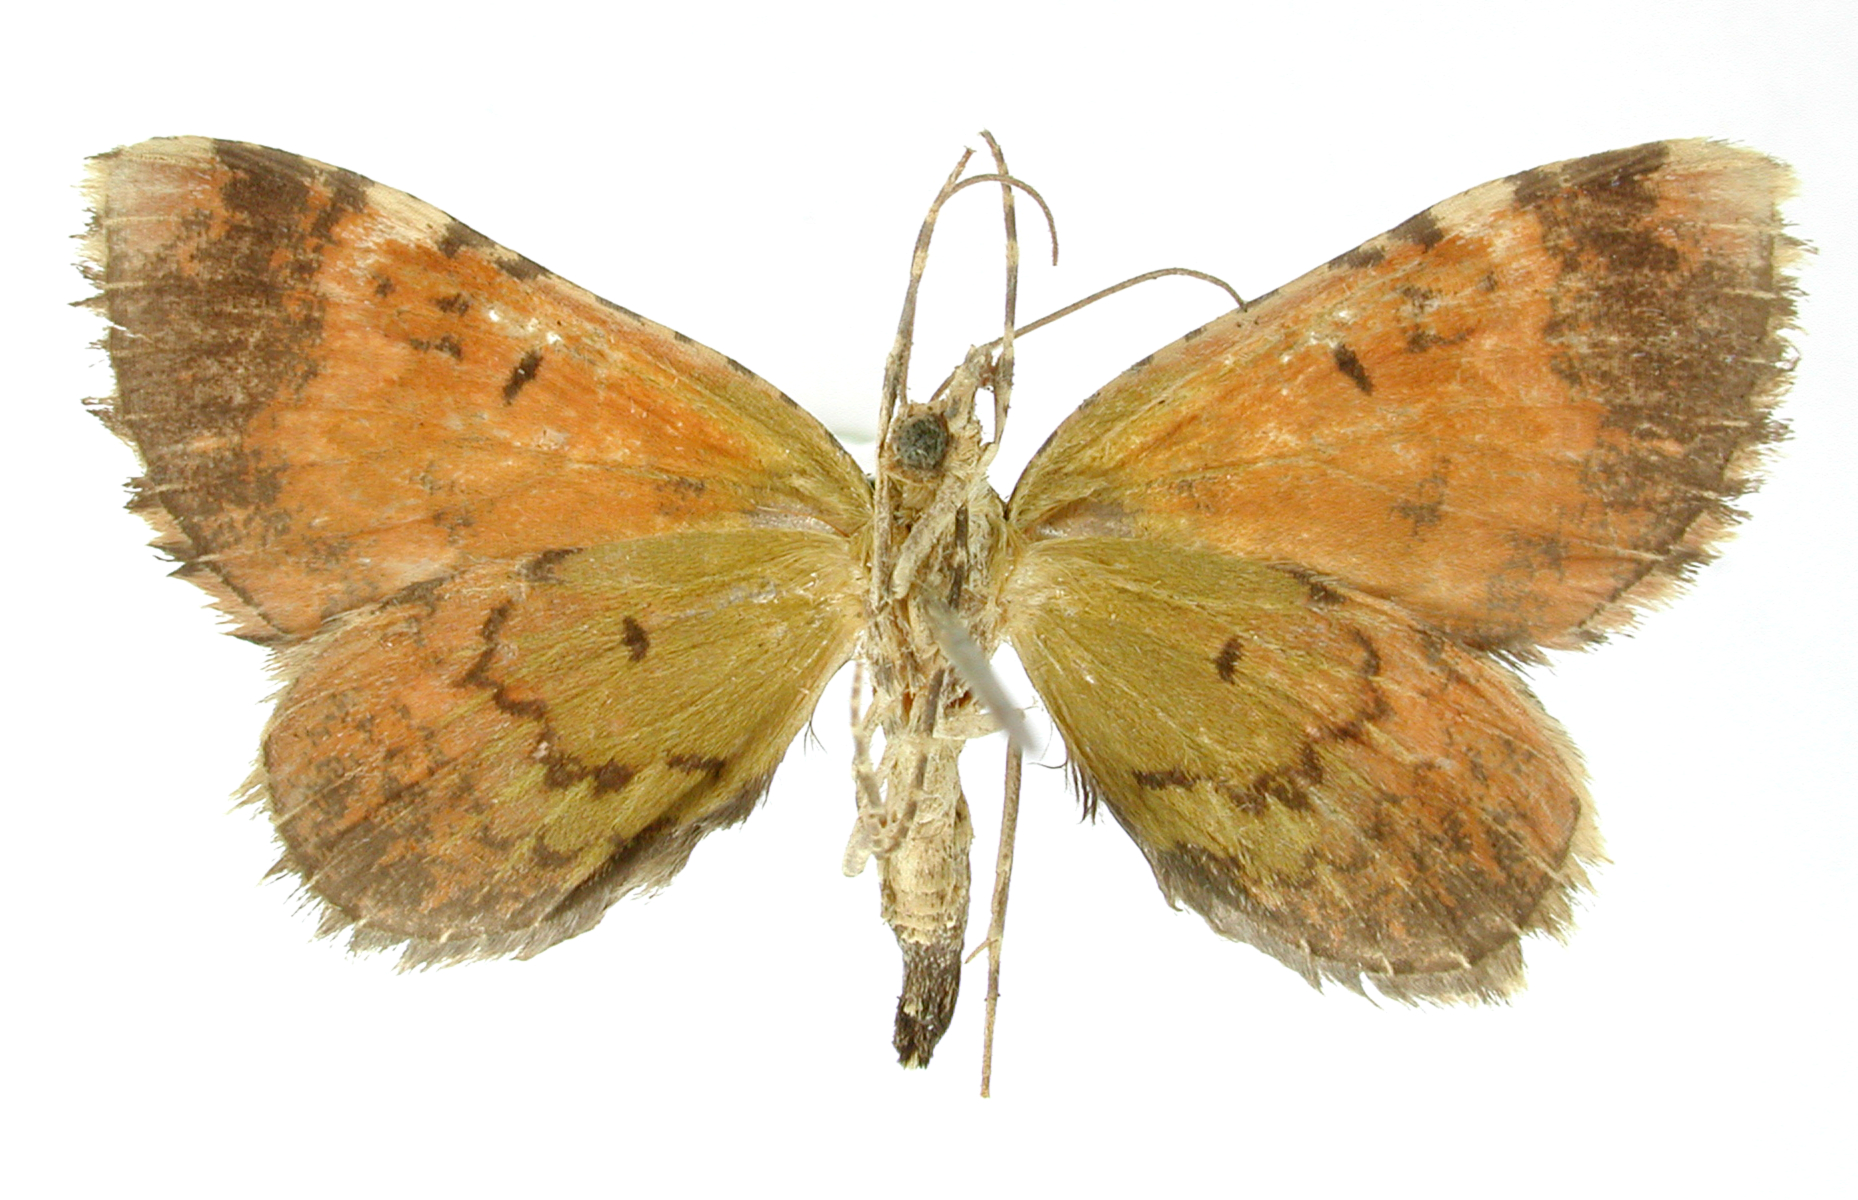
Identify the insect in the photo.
Cidaria denguera
